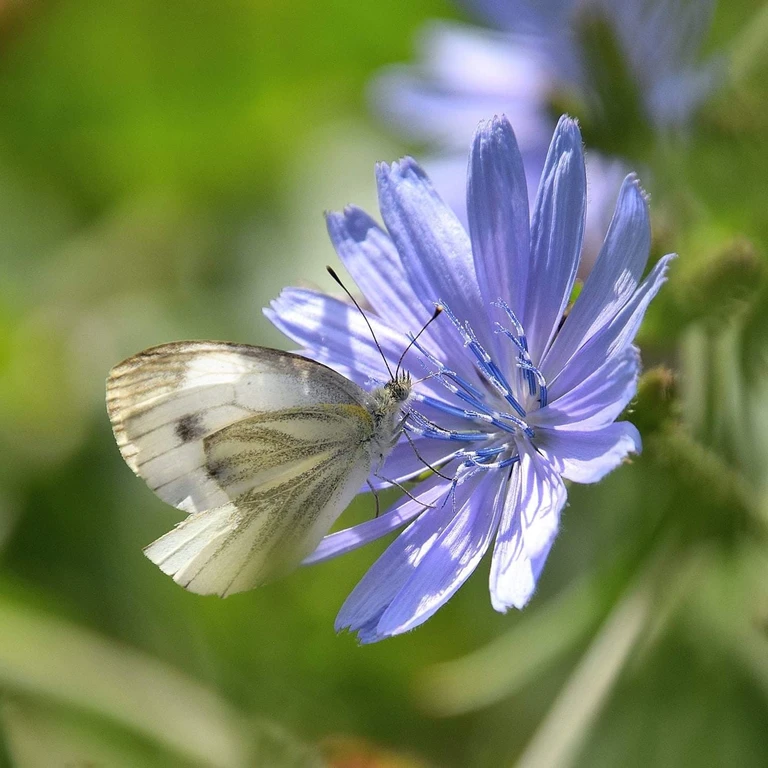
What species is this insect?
Pieris napi
